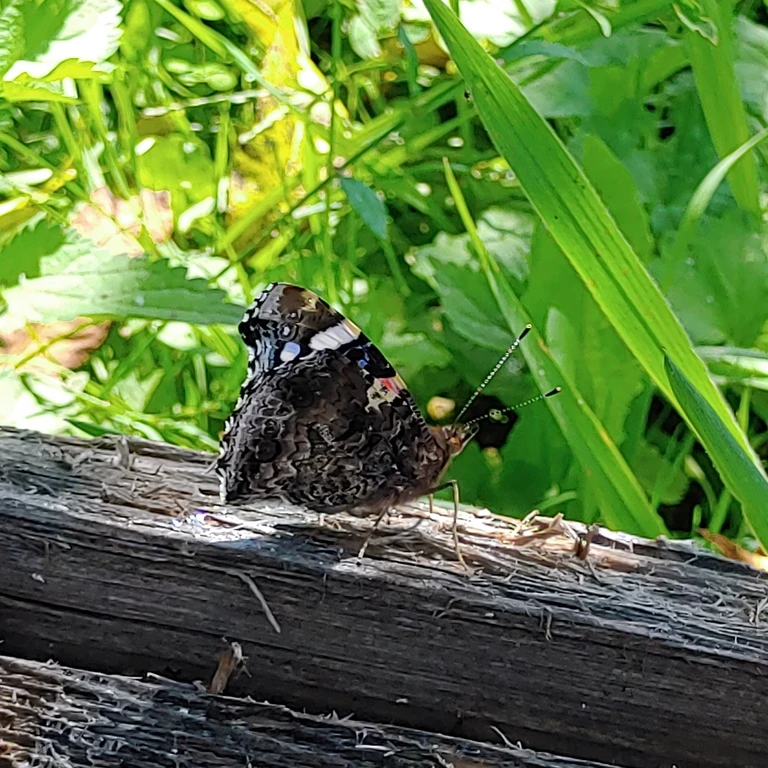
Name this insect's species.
Vanessa atalanta
